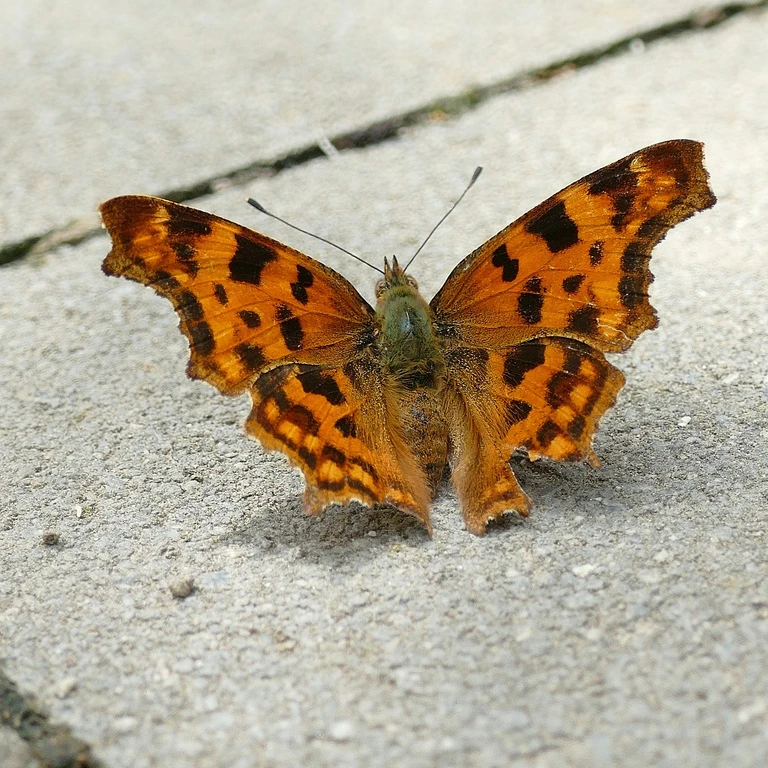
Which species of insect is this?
Polygonia c-album
